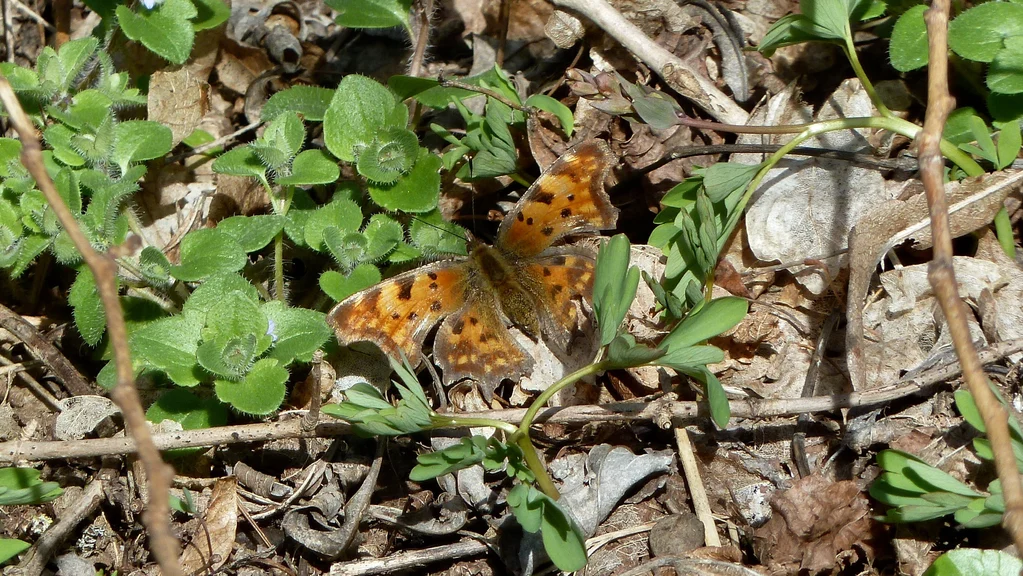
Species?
Polygonia c-album
